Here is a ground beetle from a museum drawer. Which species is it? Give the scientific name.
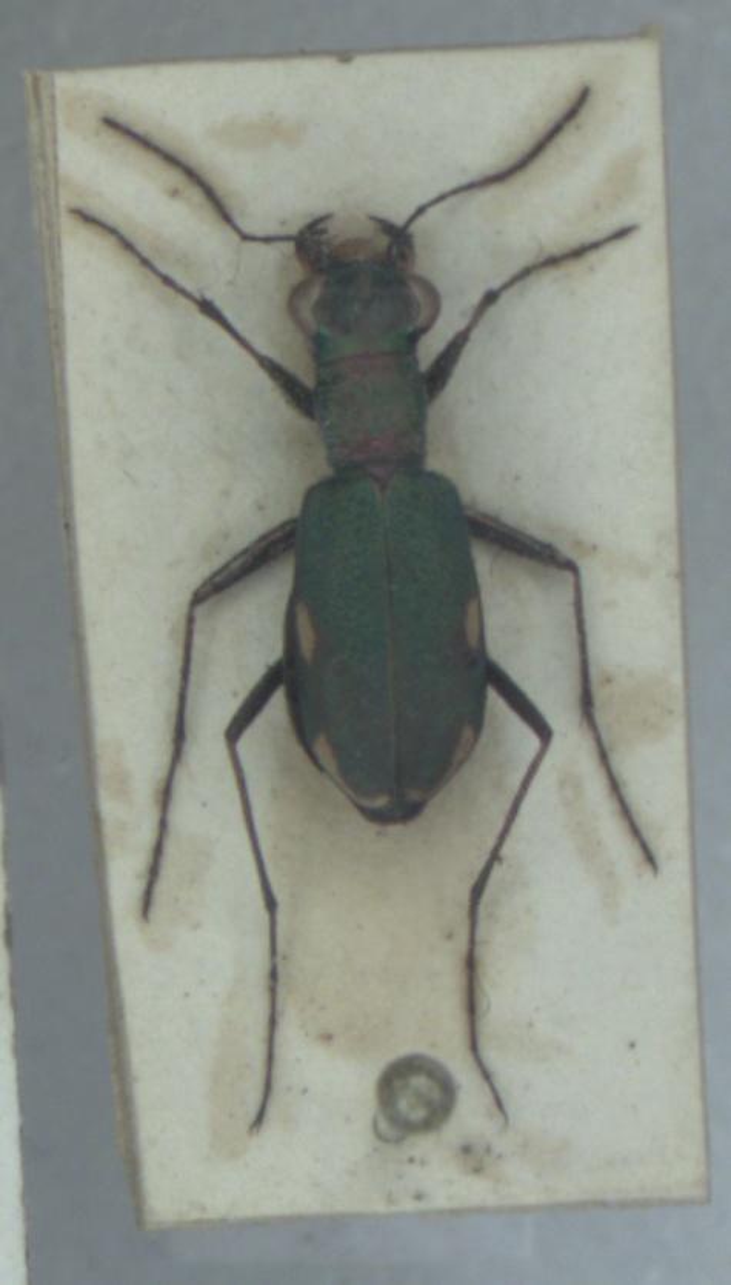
Cylindera germanica
